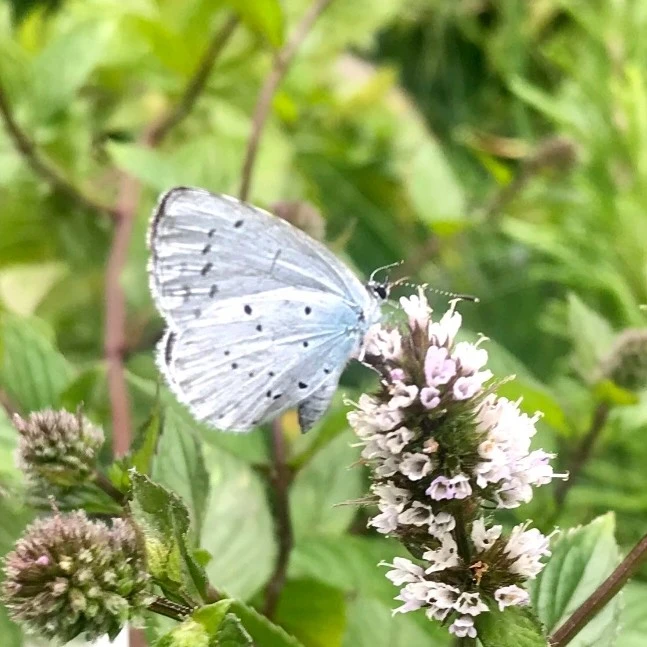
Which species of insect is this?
Celastrina argiolus
